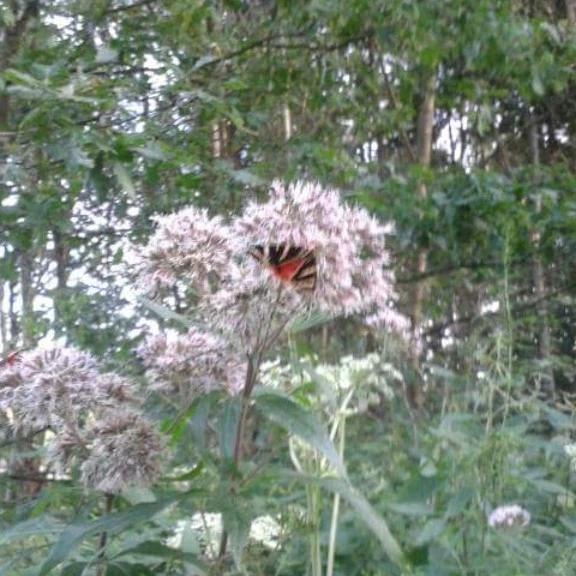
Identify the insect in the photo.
Euplagia quadripunctaria
